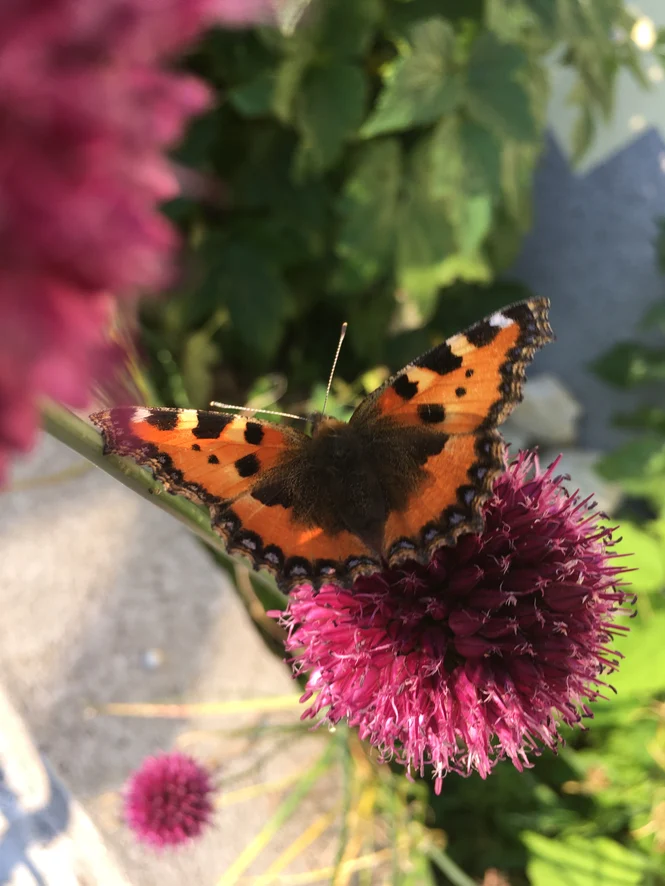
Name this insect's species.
Aglais urticae
